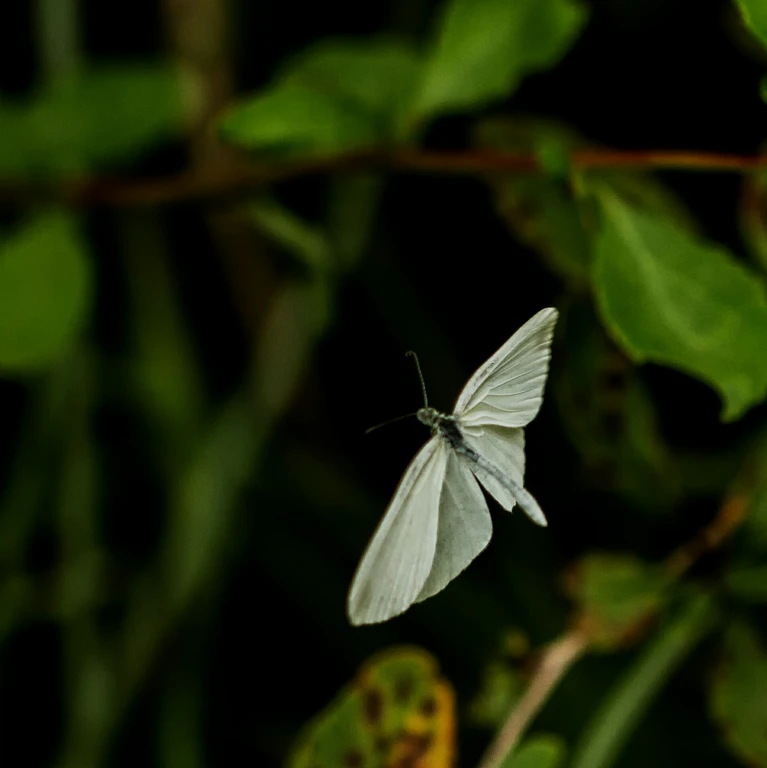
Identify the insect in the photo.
Leptidea sinapis/juvernica
